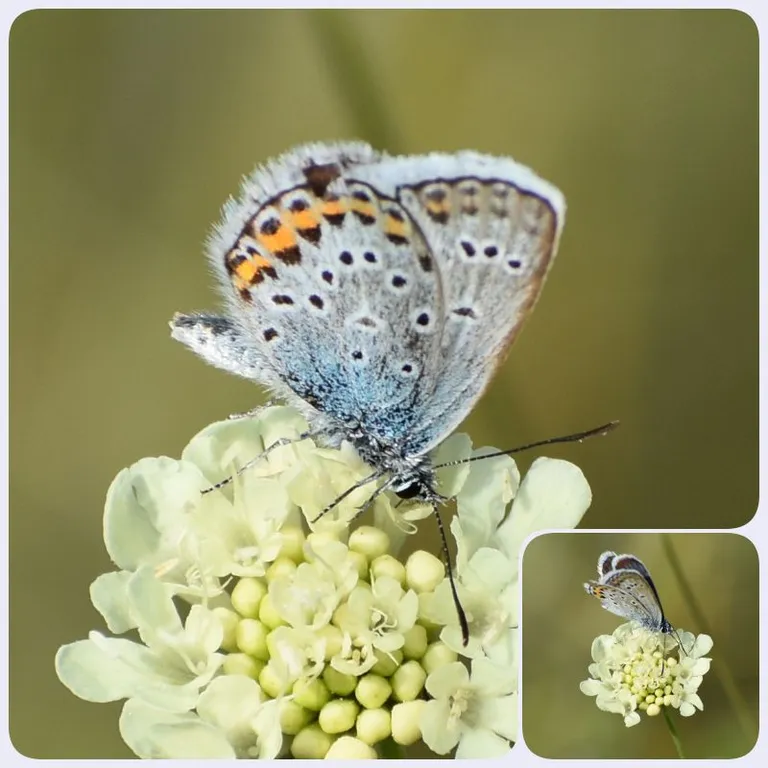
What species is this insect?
Plebejus argus
